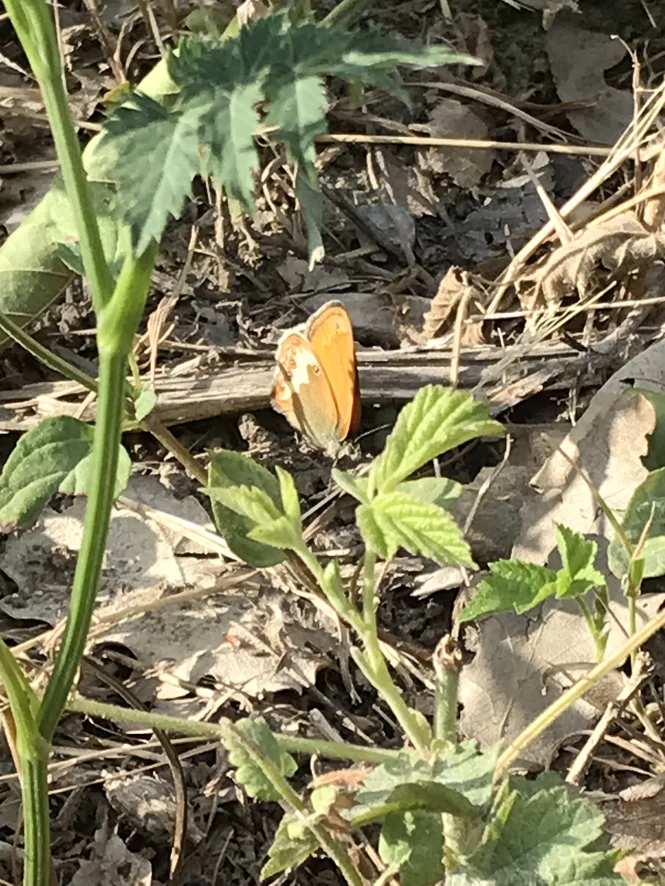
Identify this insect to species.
Coenonympha arcania
